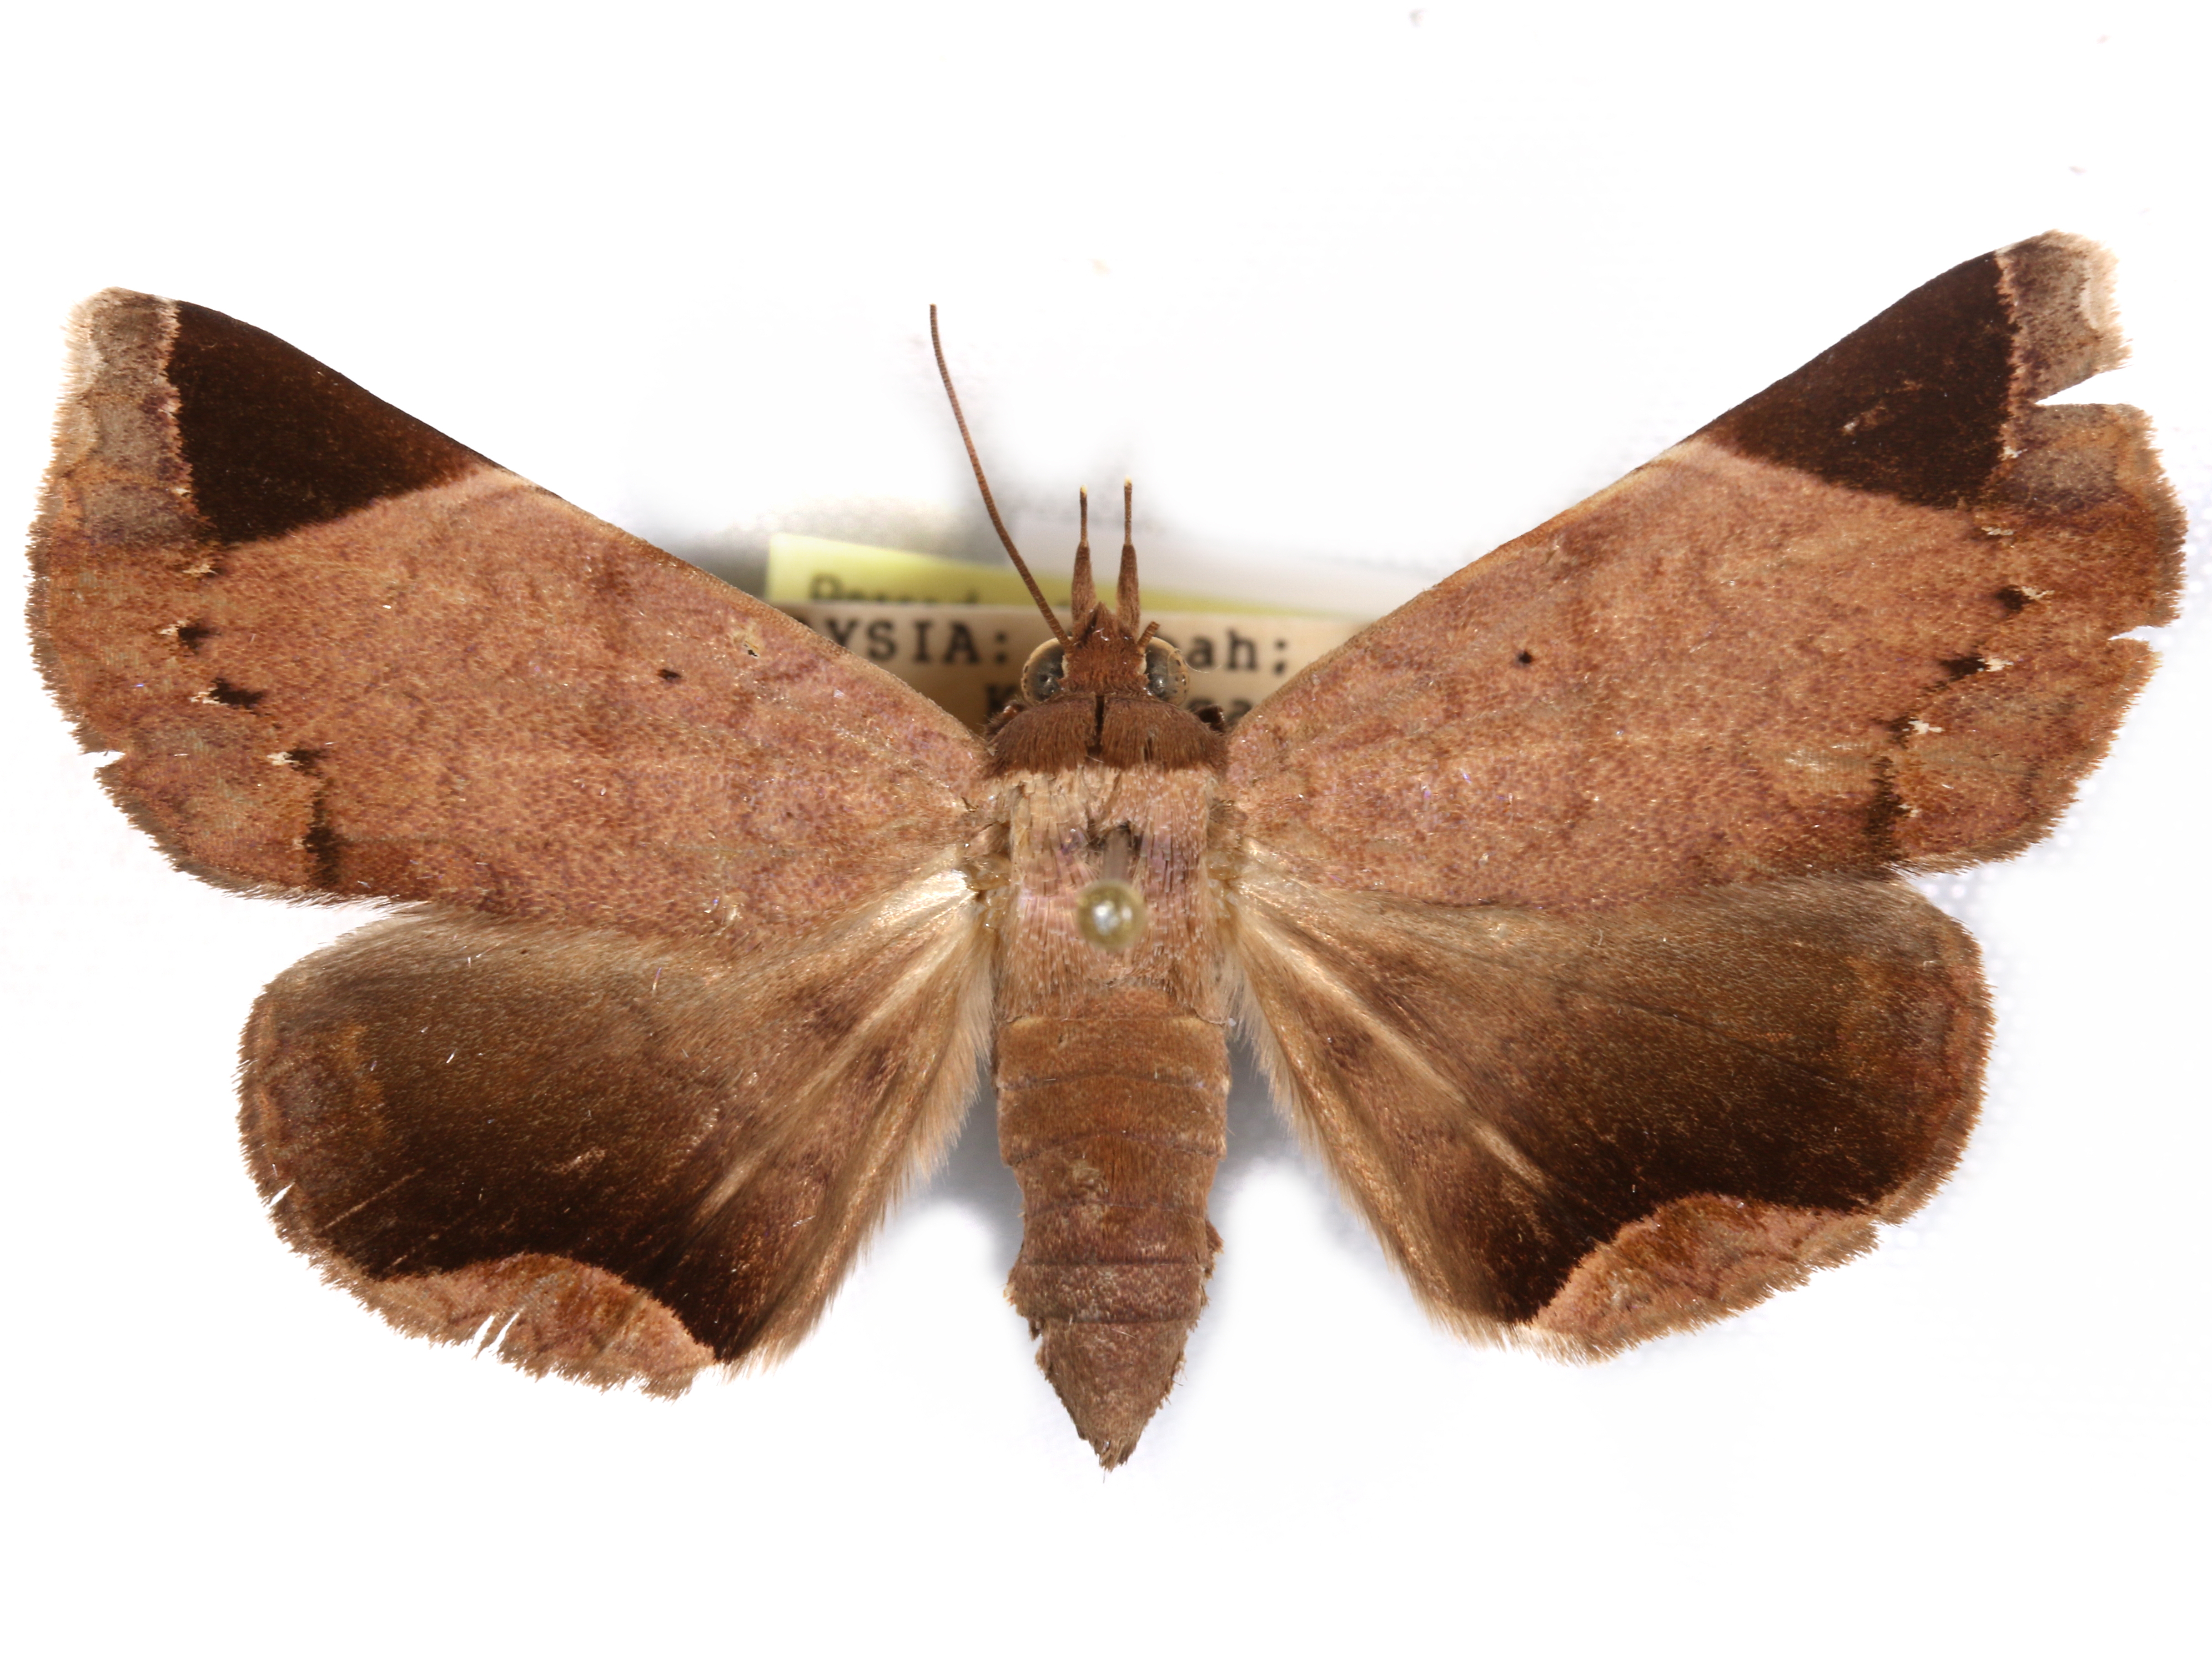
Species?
Psimada quadripennis
